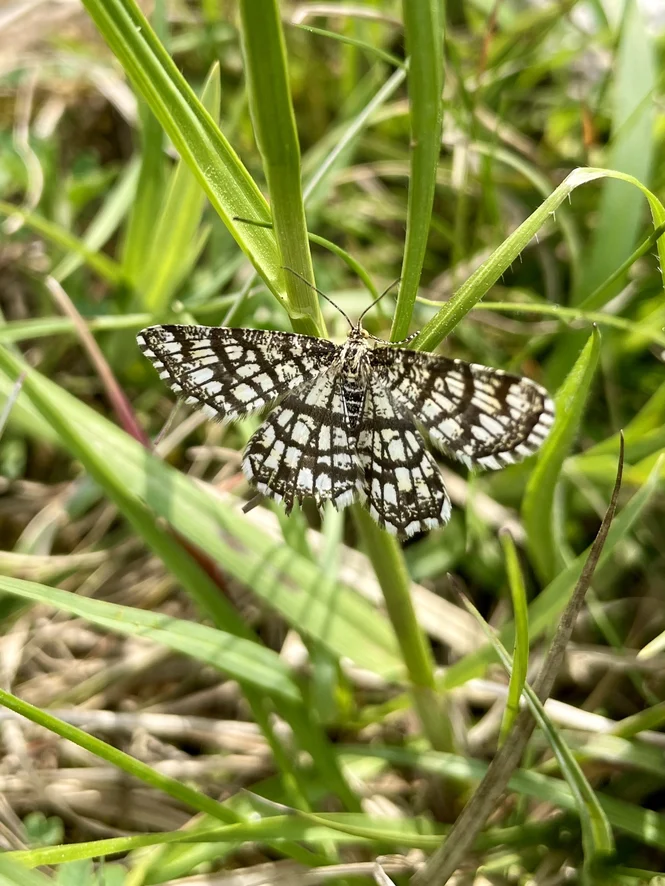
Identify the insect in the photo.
Chiasmia clathrata
